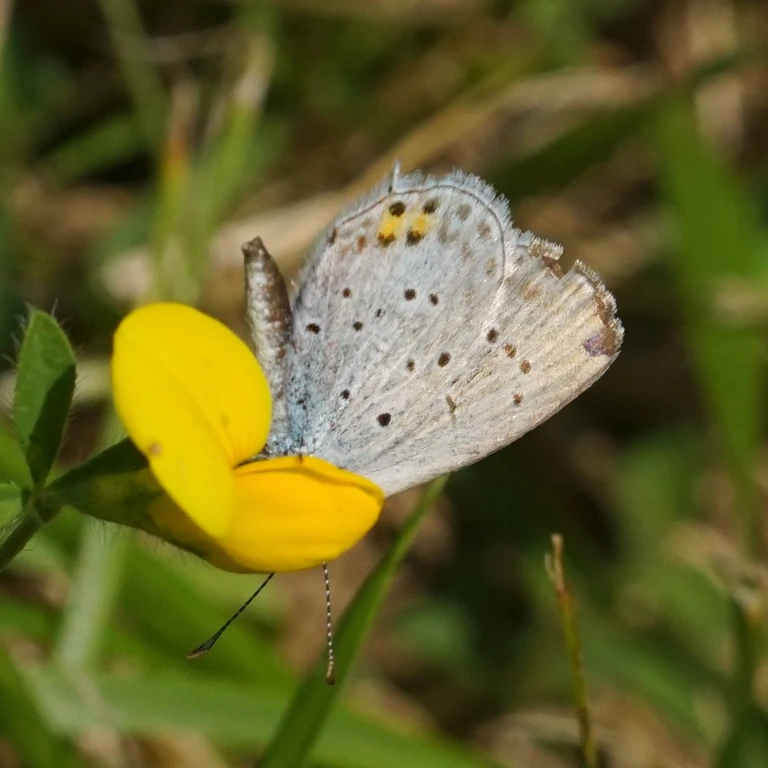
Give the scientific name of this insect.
Cupido argiades (also Elkalyce argiades)
